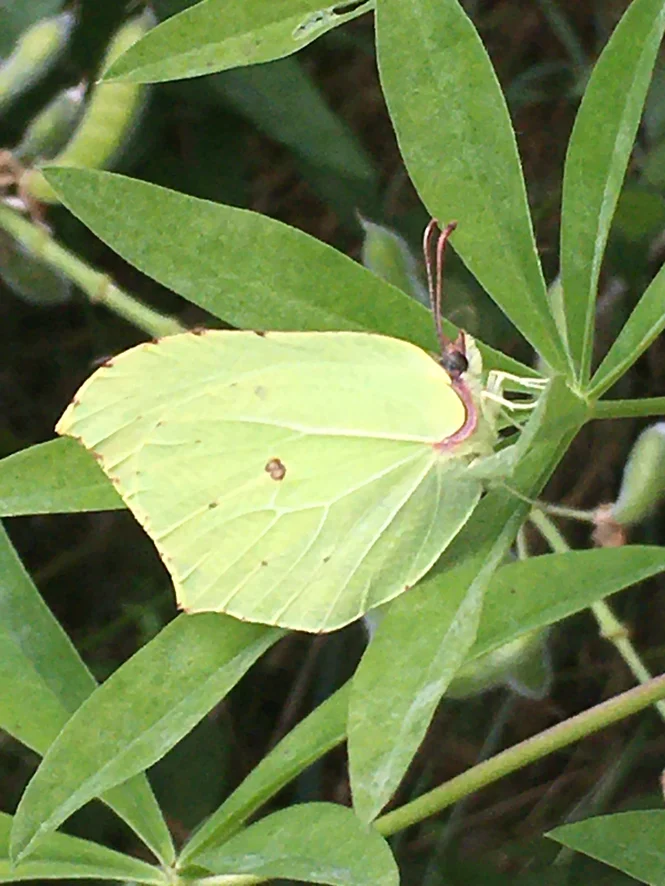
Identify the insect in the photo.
Gonepteryx rhamni
